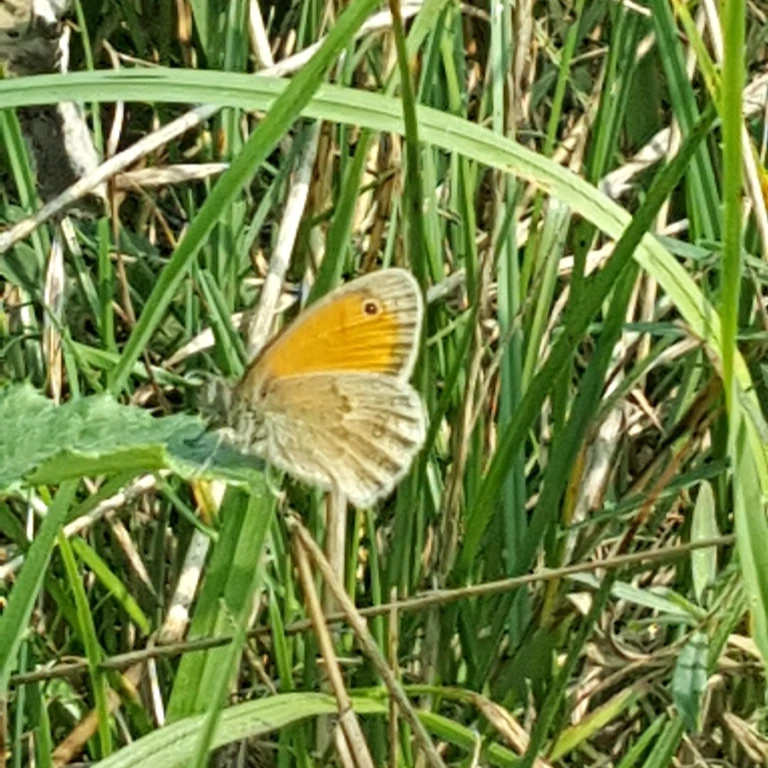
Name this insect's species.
Coenonympha pamphilus
